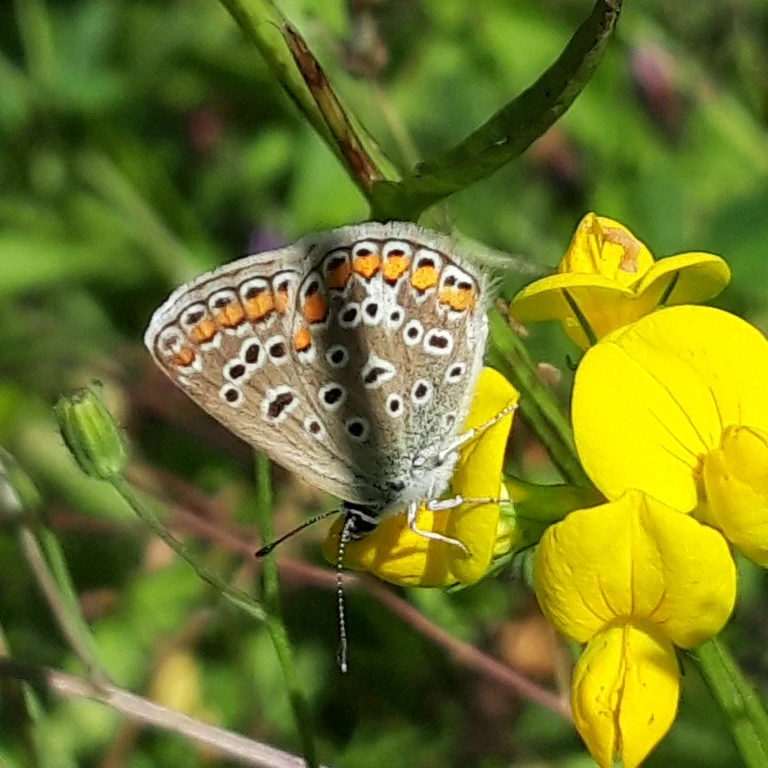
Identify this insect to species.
Polyommatus icarus
